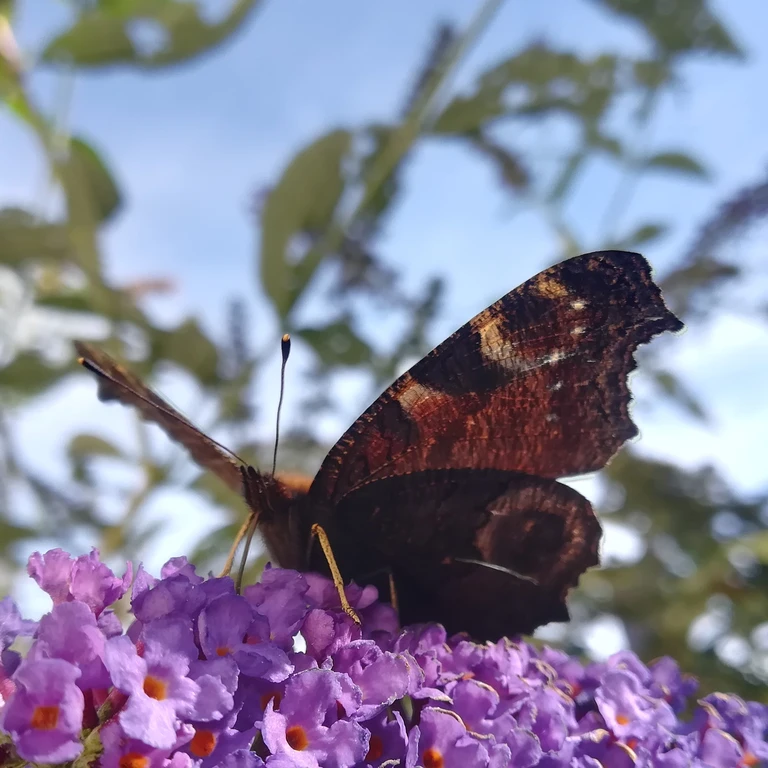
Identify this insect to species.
Aglais io
